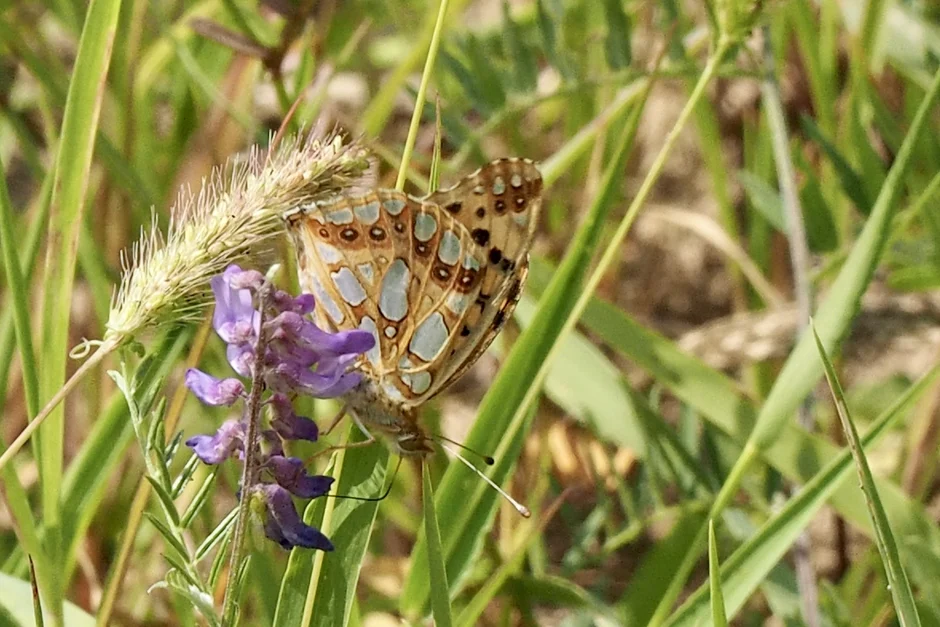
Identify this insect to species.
Issoria lathonia
